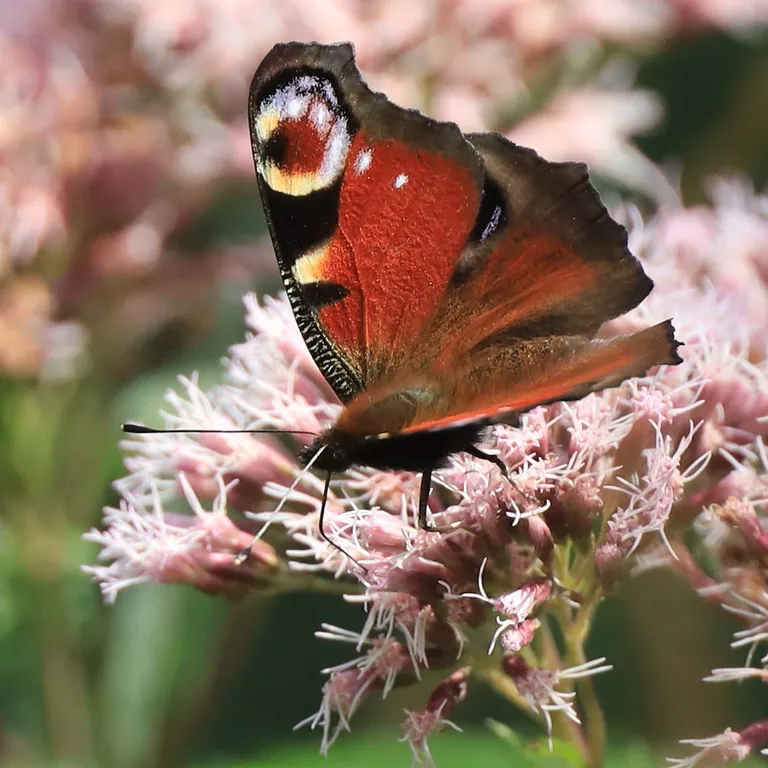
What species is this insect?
Aglais io
